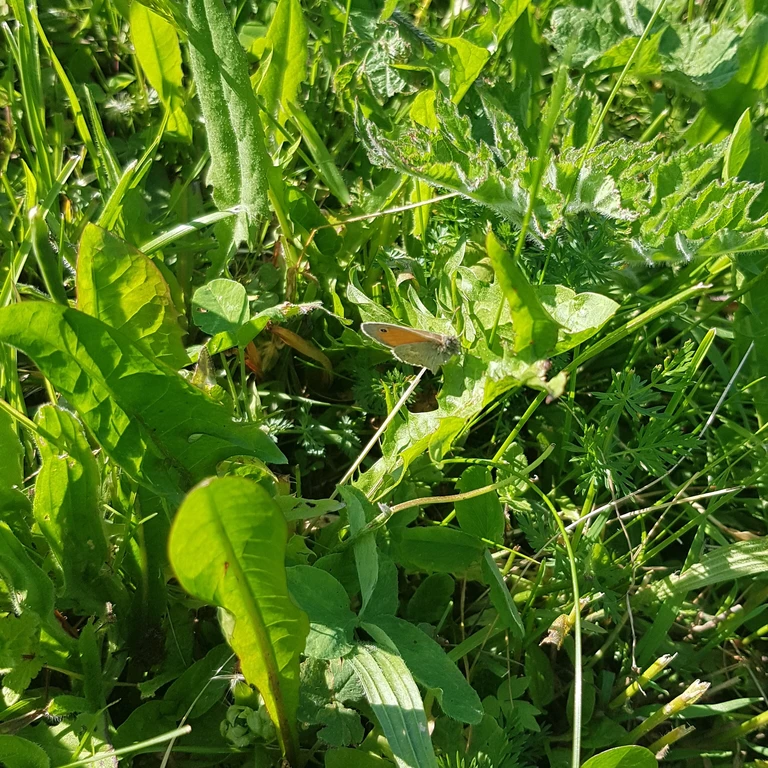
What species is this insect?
Coenonympha pamphilus
